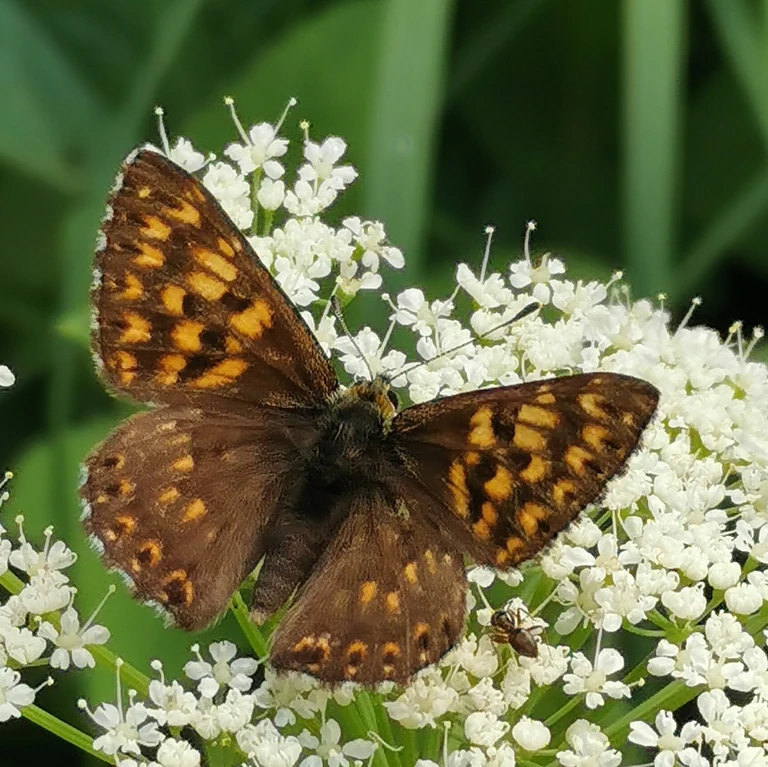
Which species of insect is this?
Hamearis lucina
